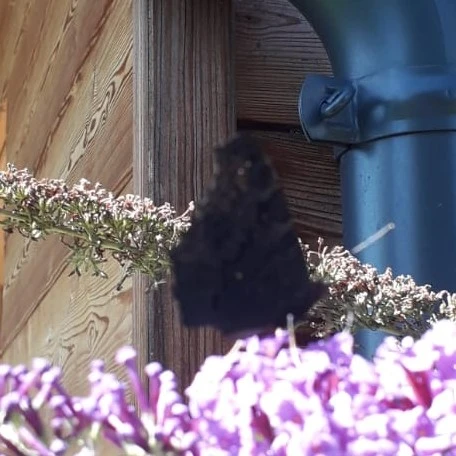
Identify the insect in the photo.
Aglais io
